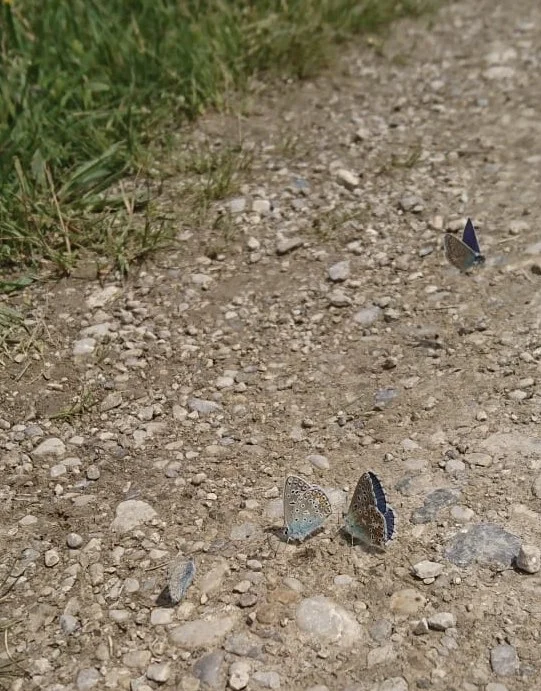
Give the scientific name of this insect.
Polyommatus icarus
